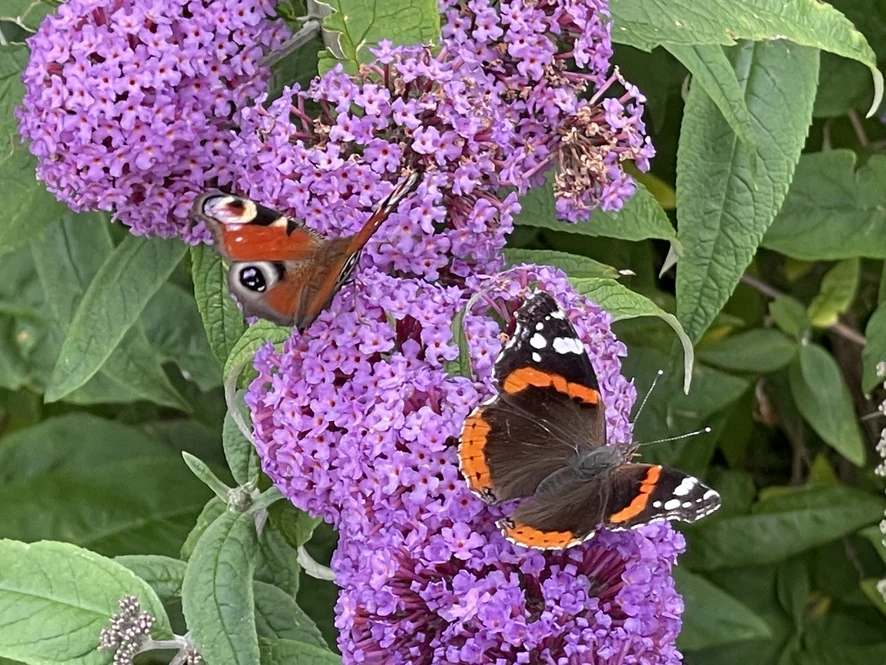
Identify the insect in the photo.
Vanessa atalanta
